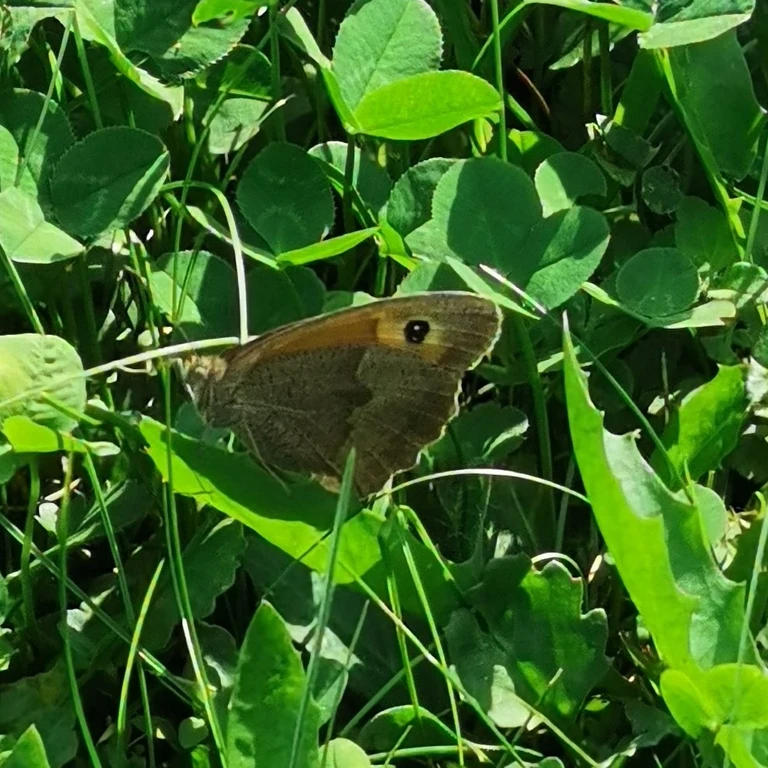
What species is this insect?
Maniola jurtina
